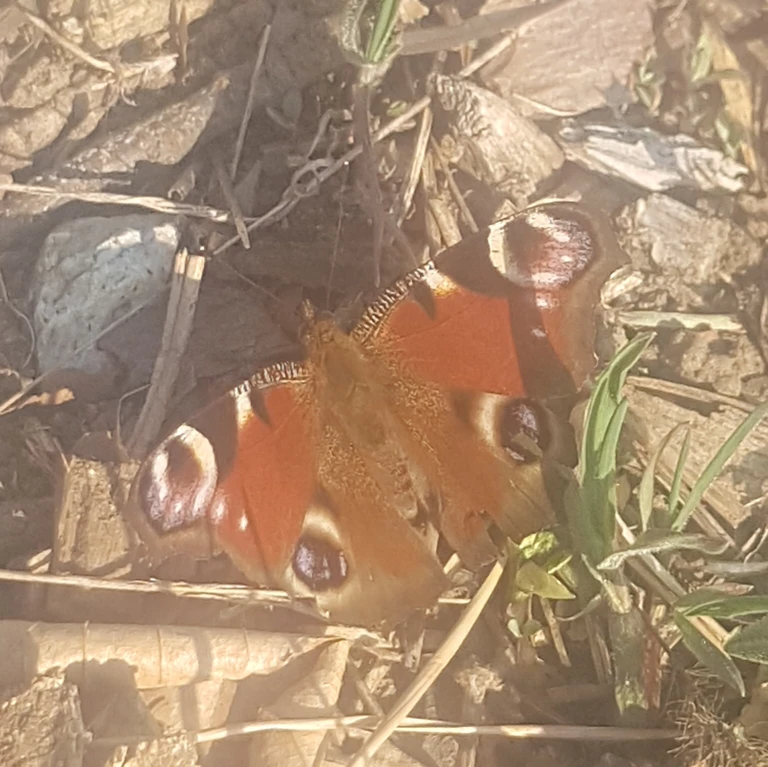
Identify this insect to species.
Aglais io
